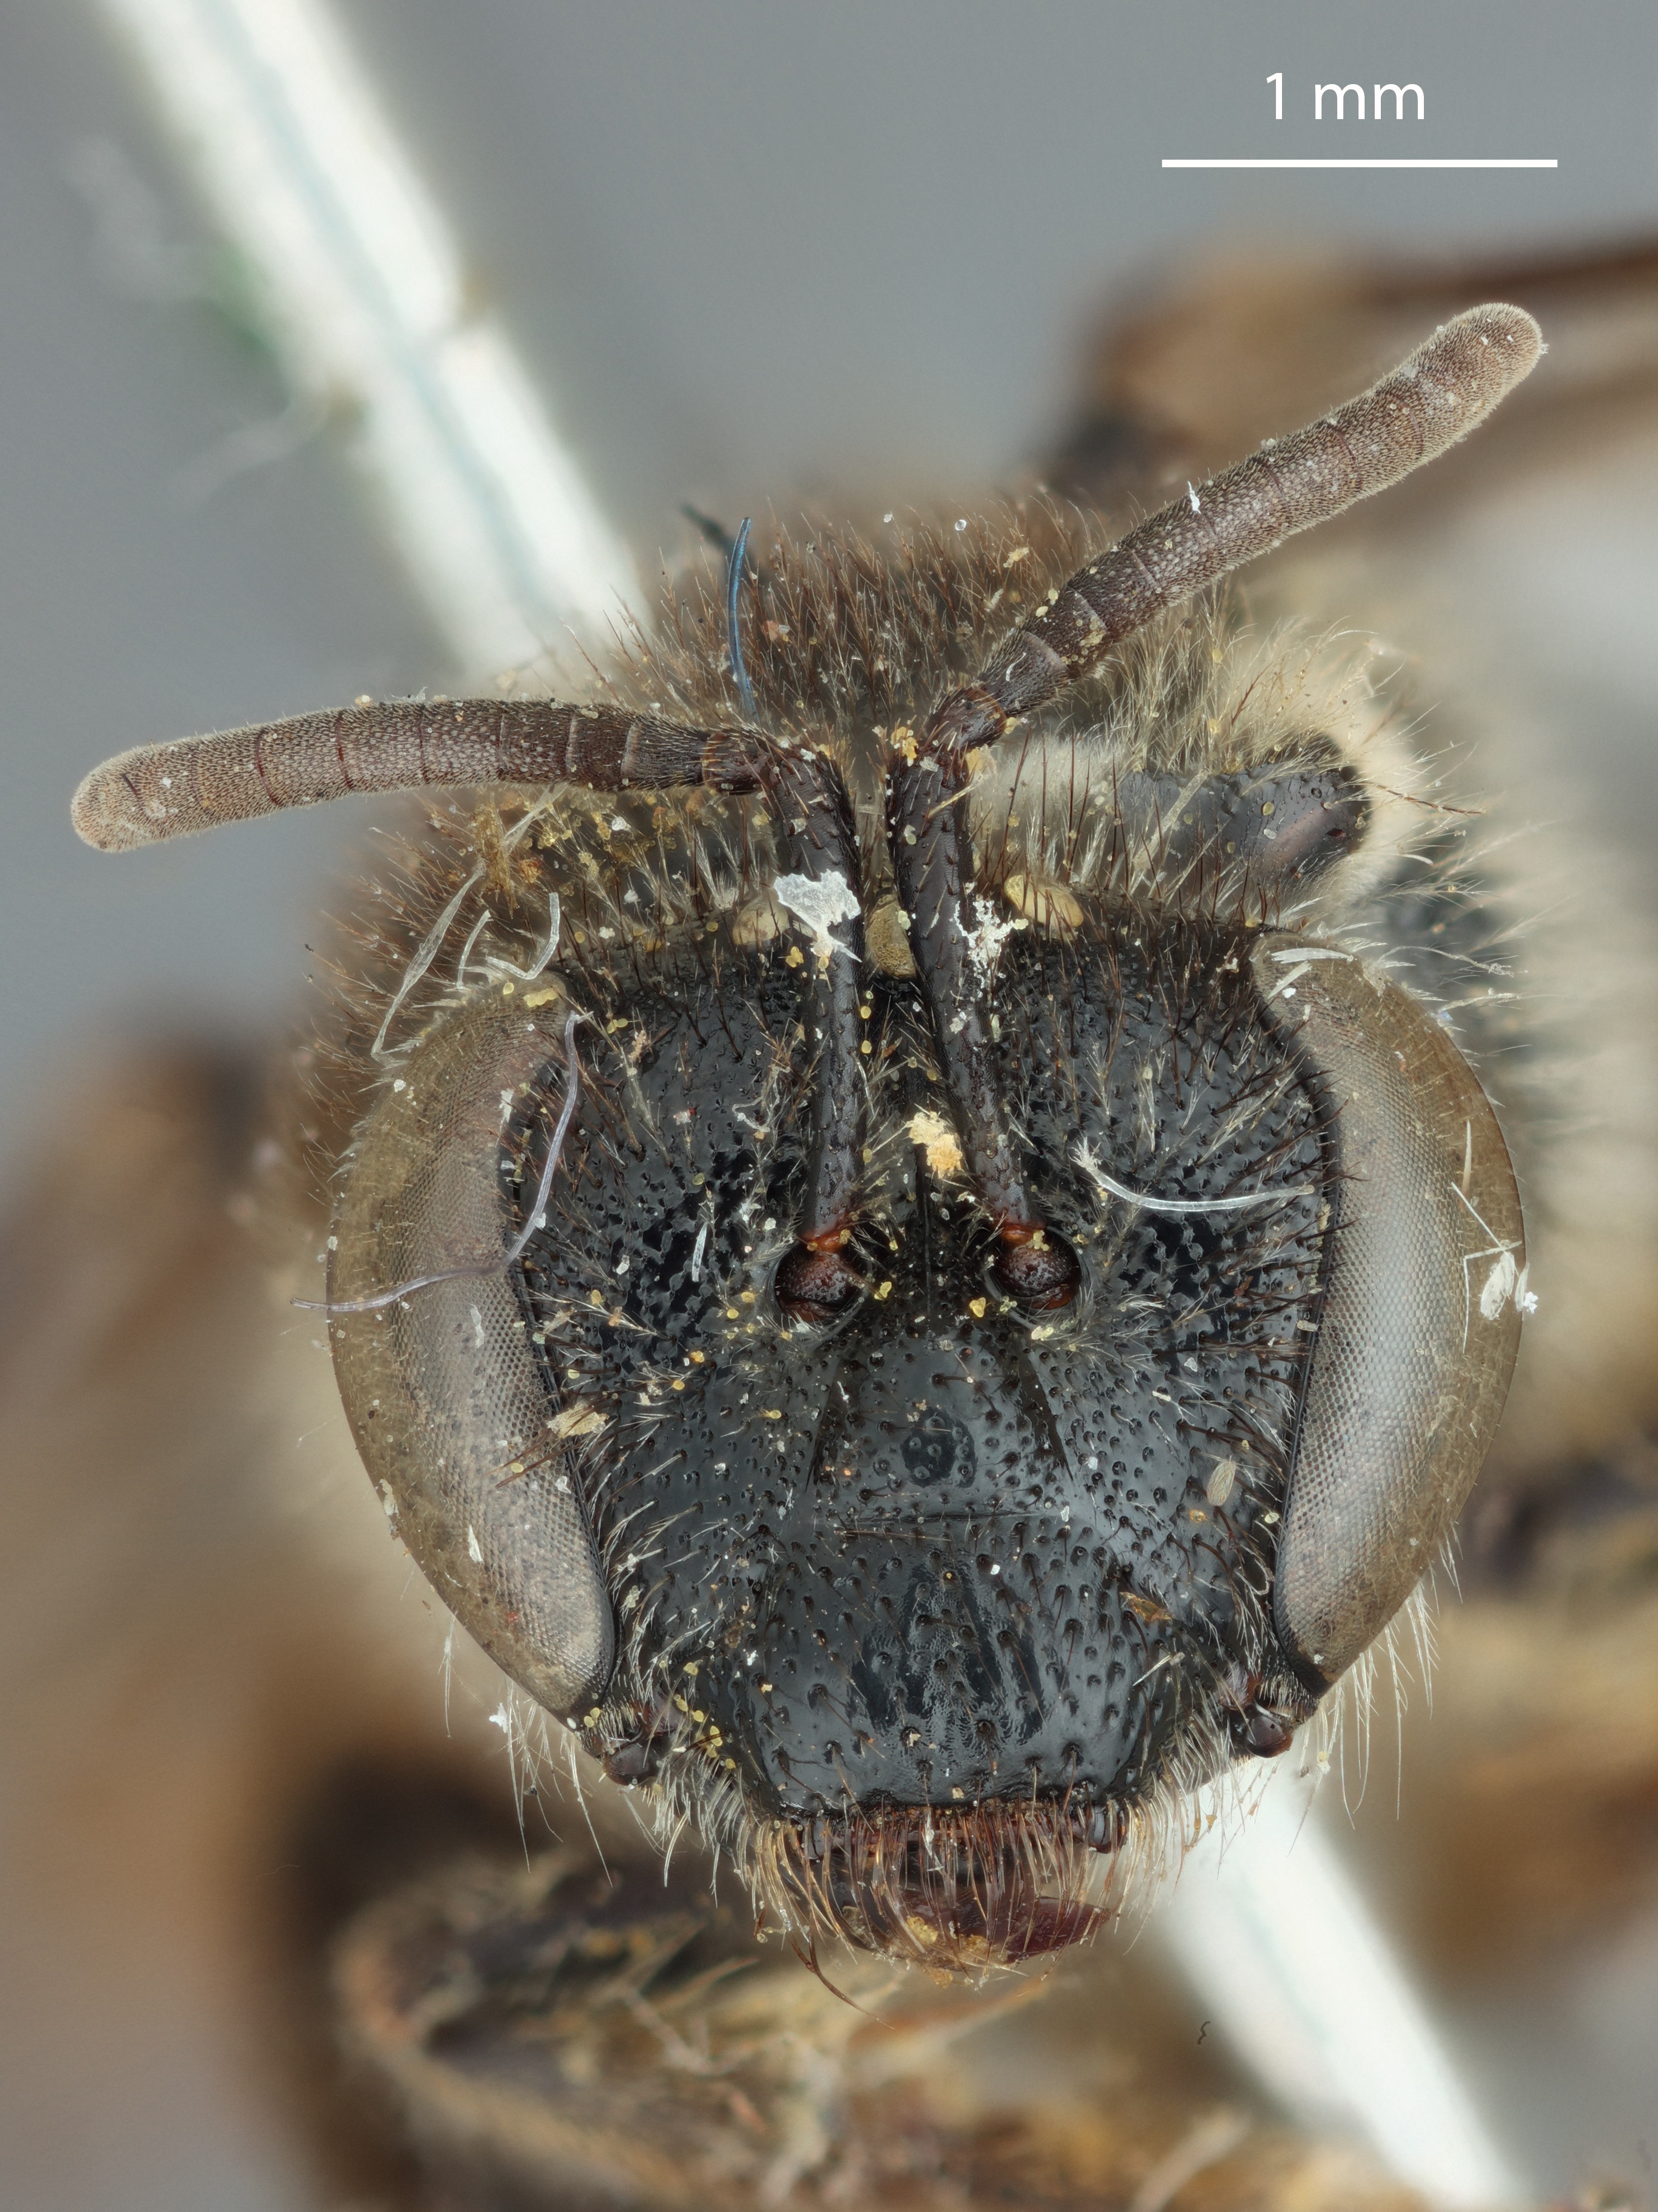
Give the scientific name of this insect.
Parasphecodes noachinus
